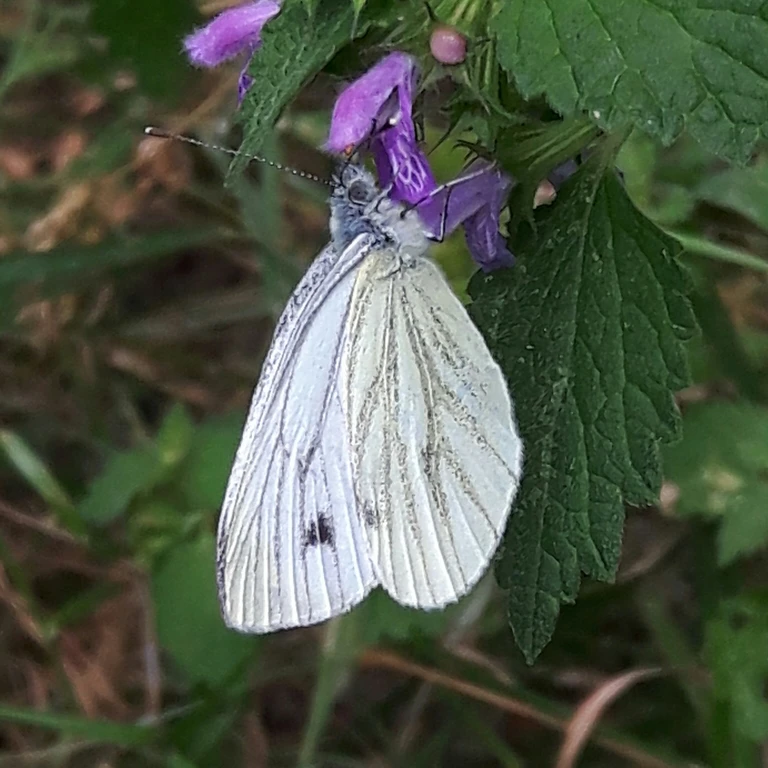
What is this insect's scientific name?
Pieris napi
